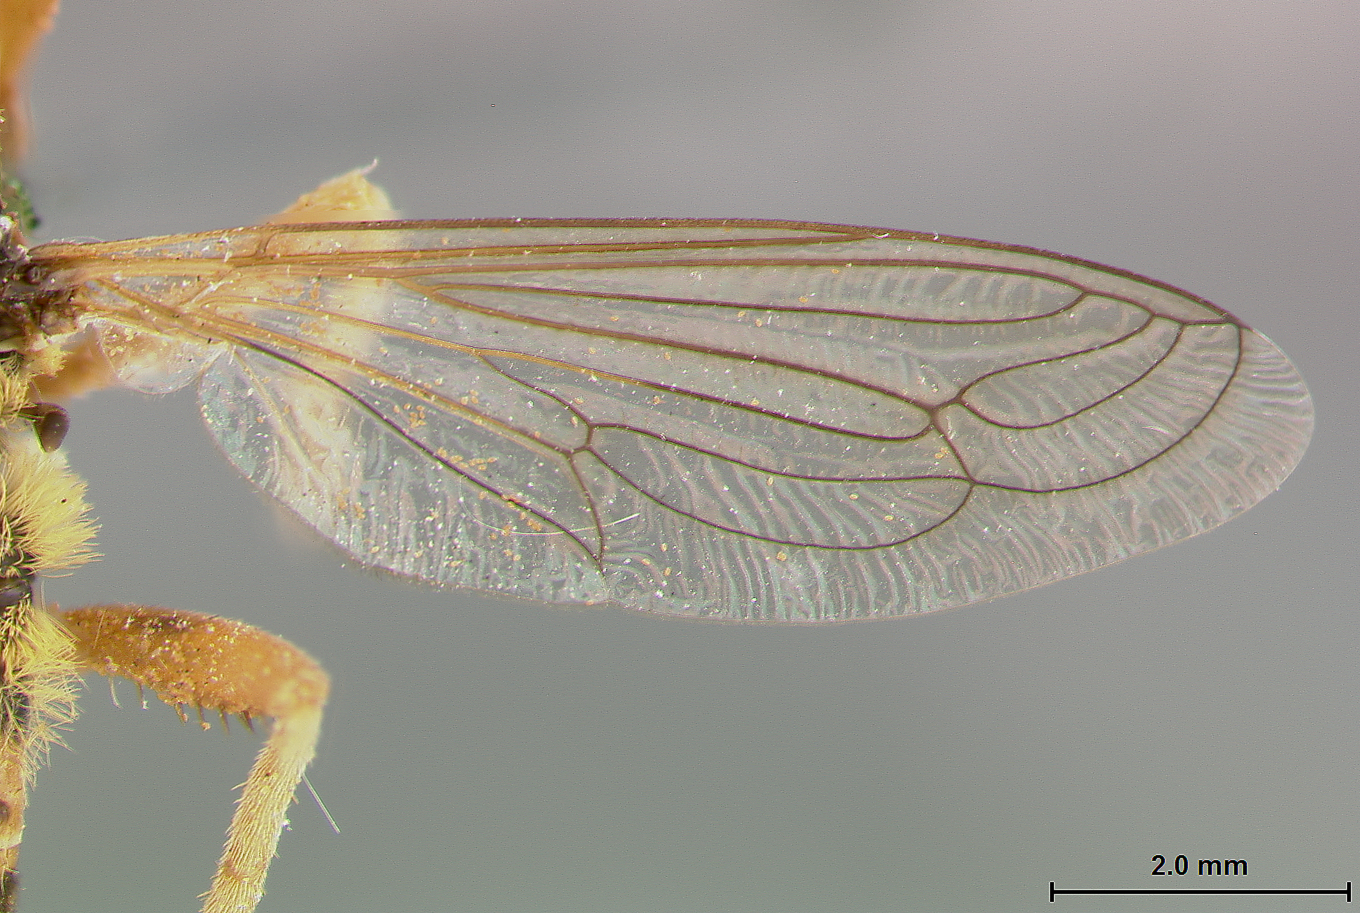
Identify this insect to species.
Leptomydas concinnus
